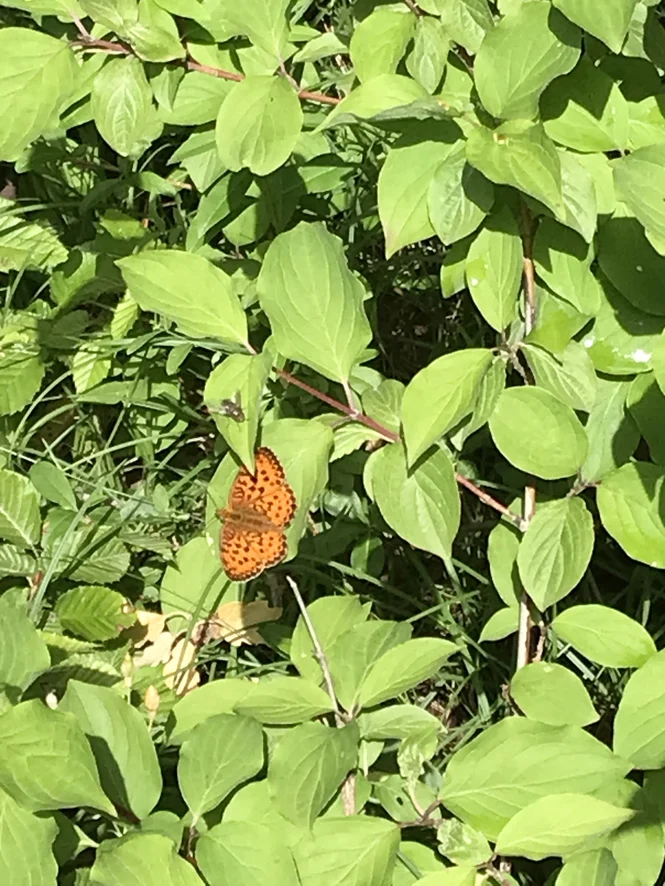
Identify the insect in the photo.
Brenthis daphne
